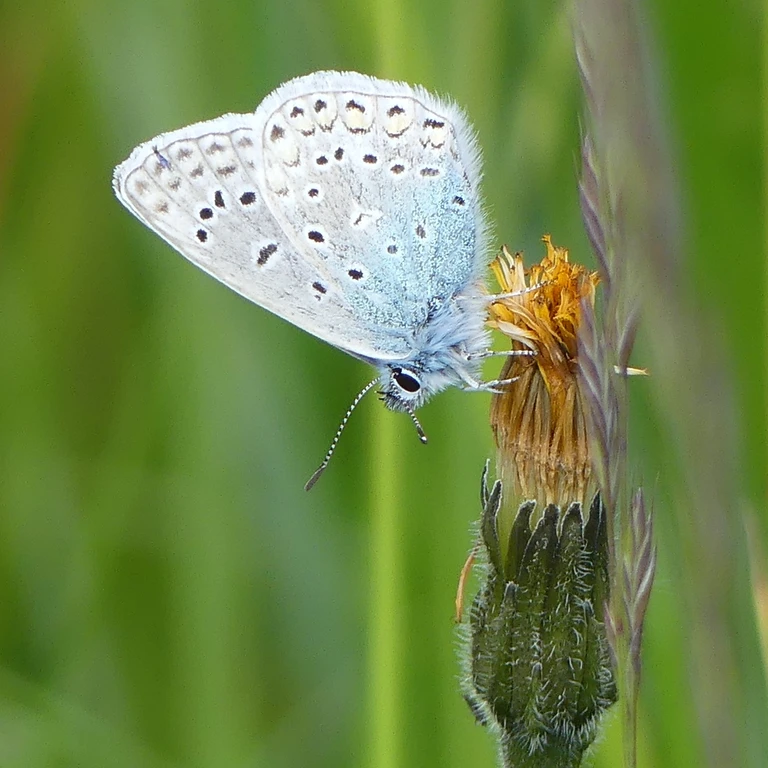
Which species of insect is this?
Polyommatus icarus
